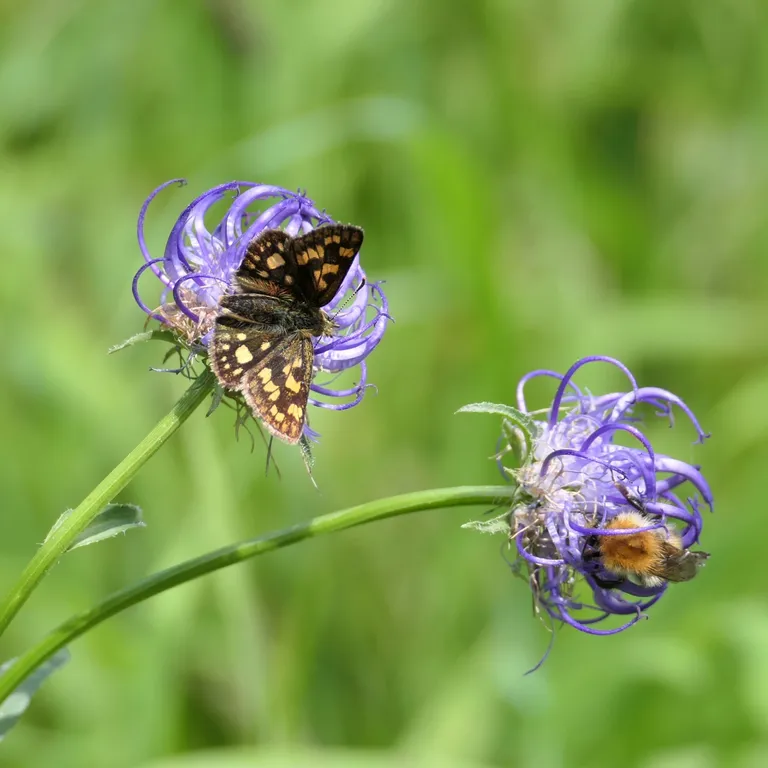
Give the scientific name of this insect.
Carterocephalus palaemon
